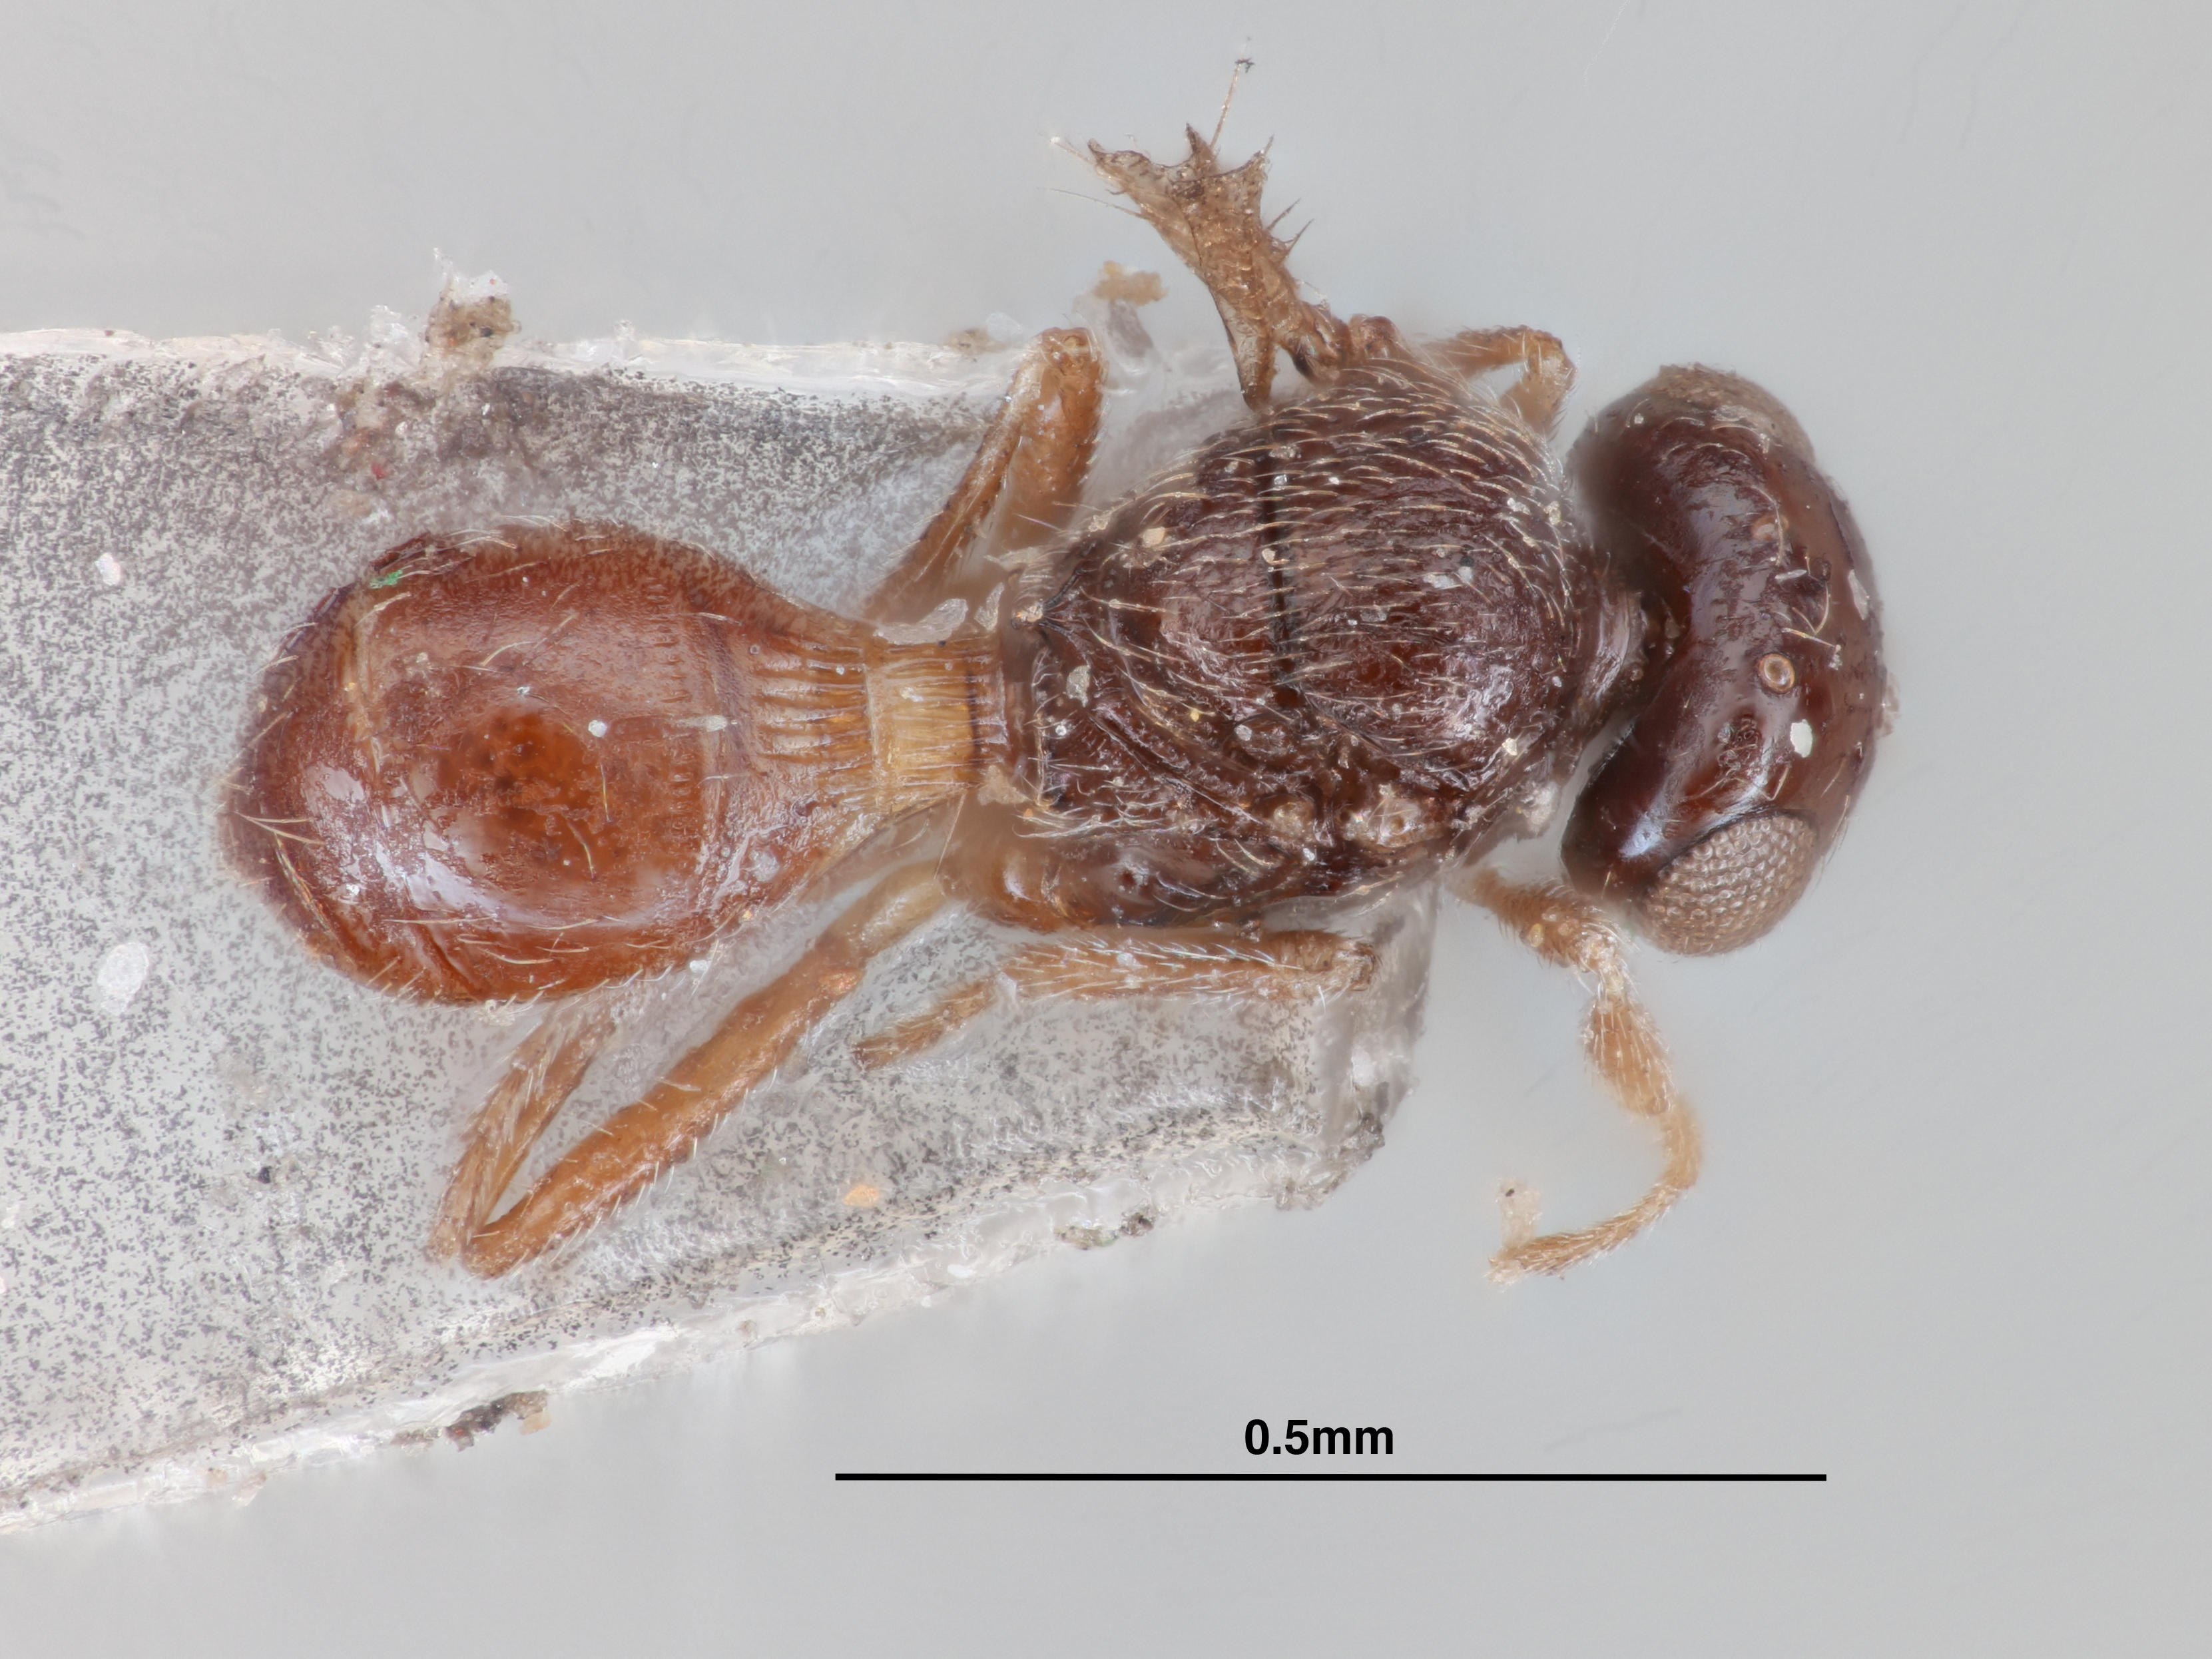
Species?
Trisacantha deccana
